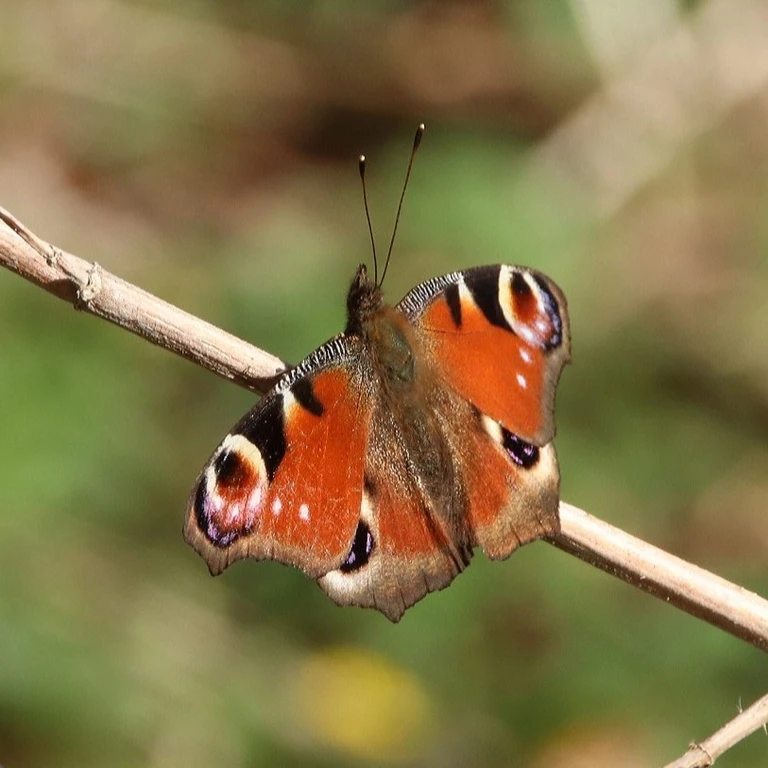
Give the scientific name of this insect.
Aglais io
